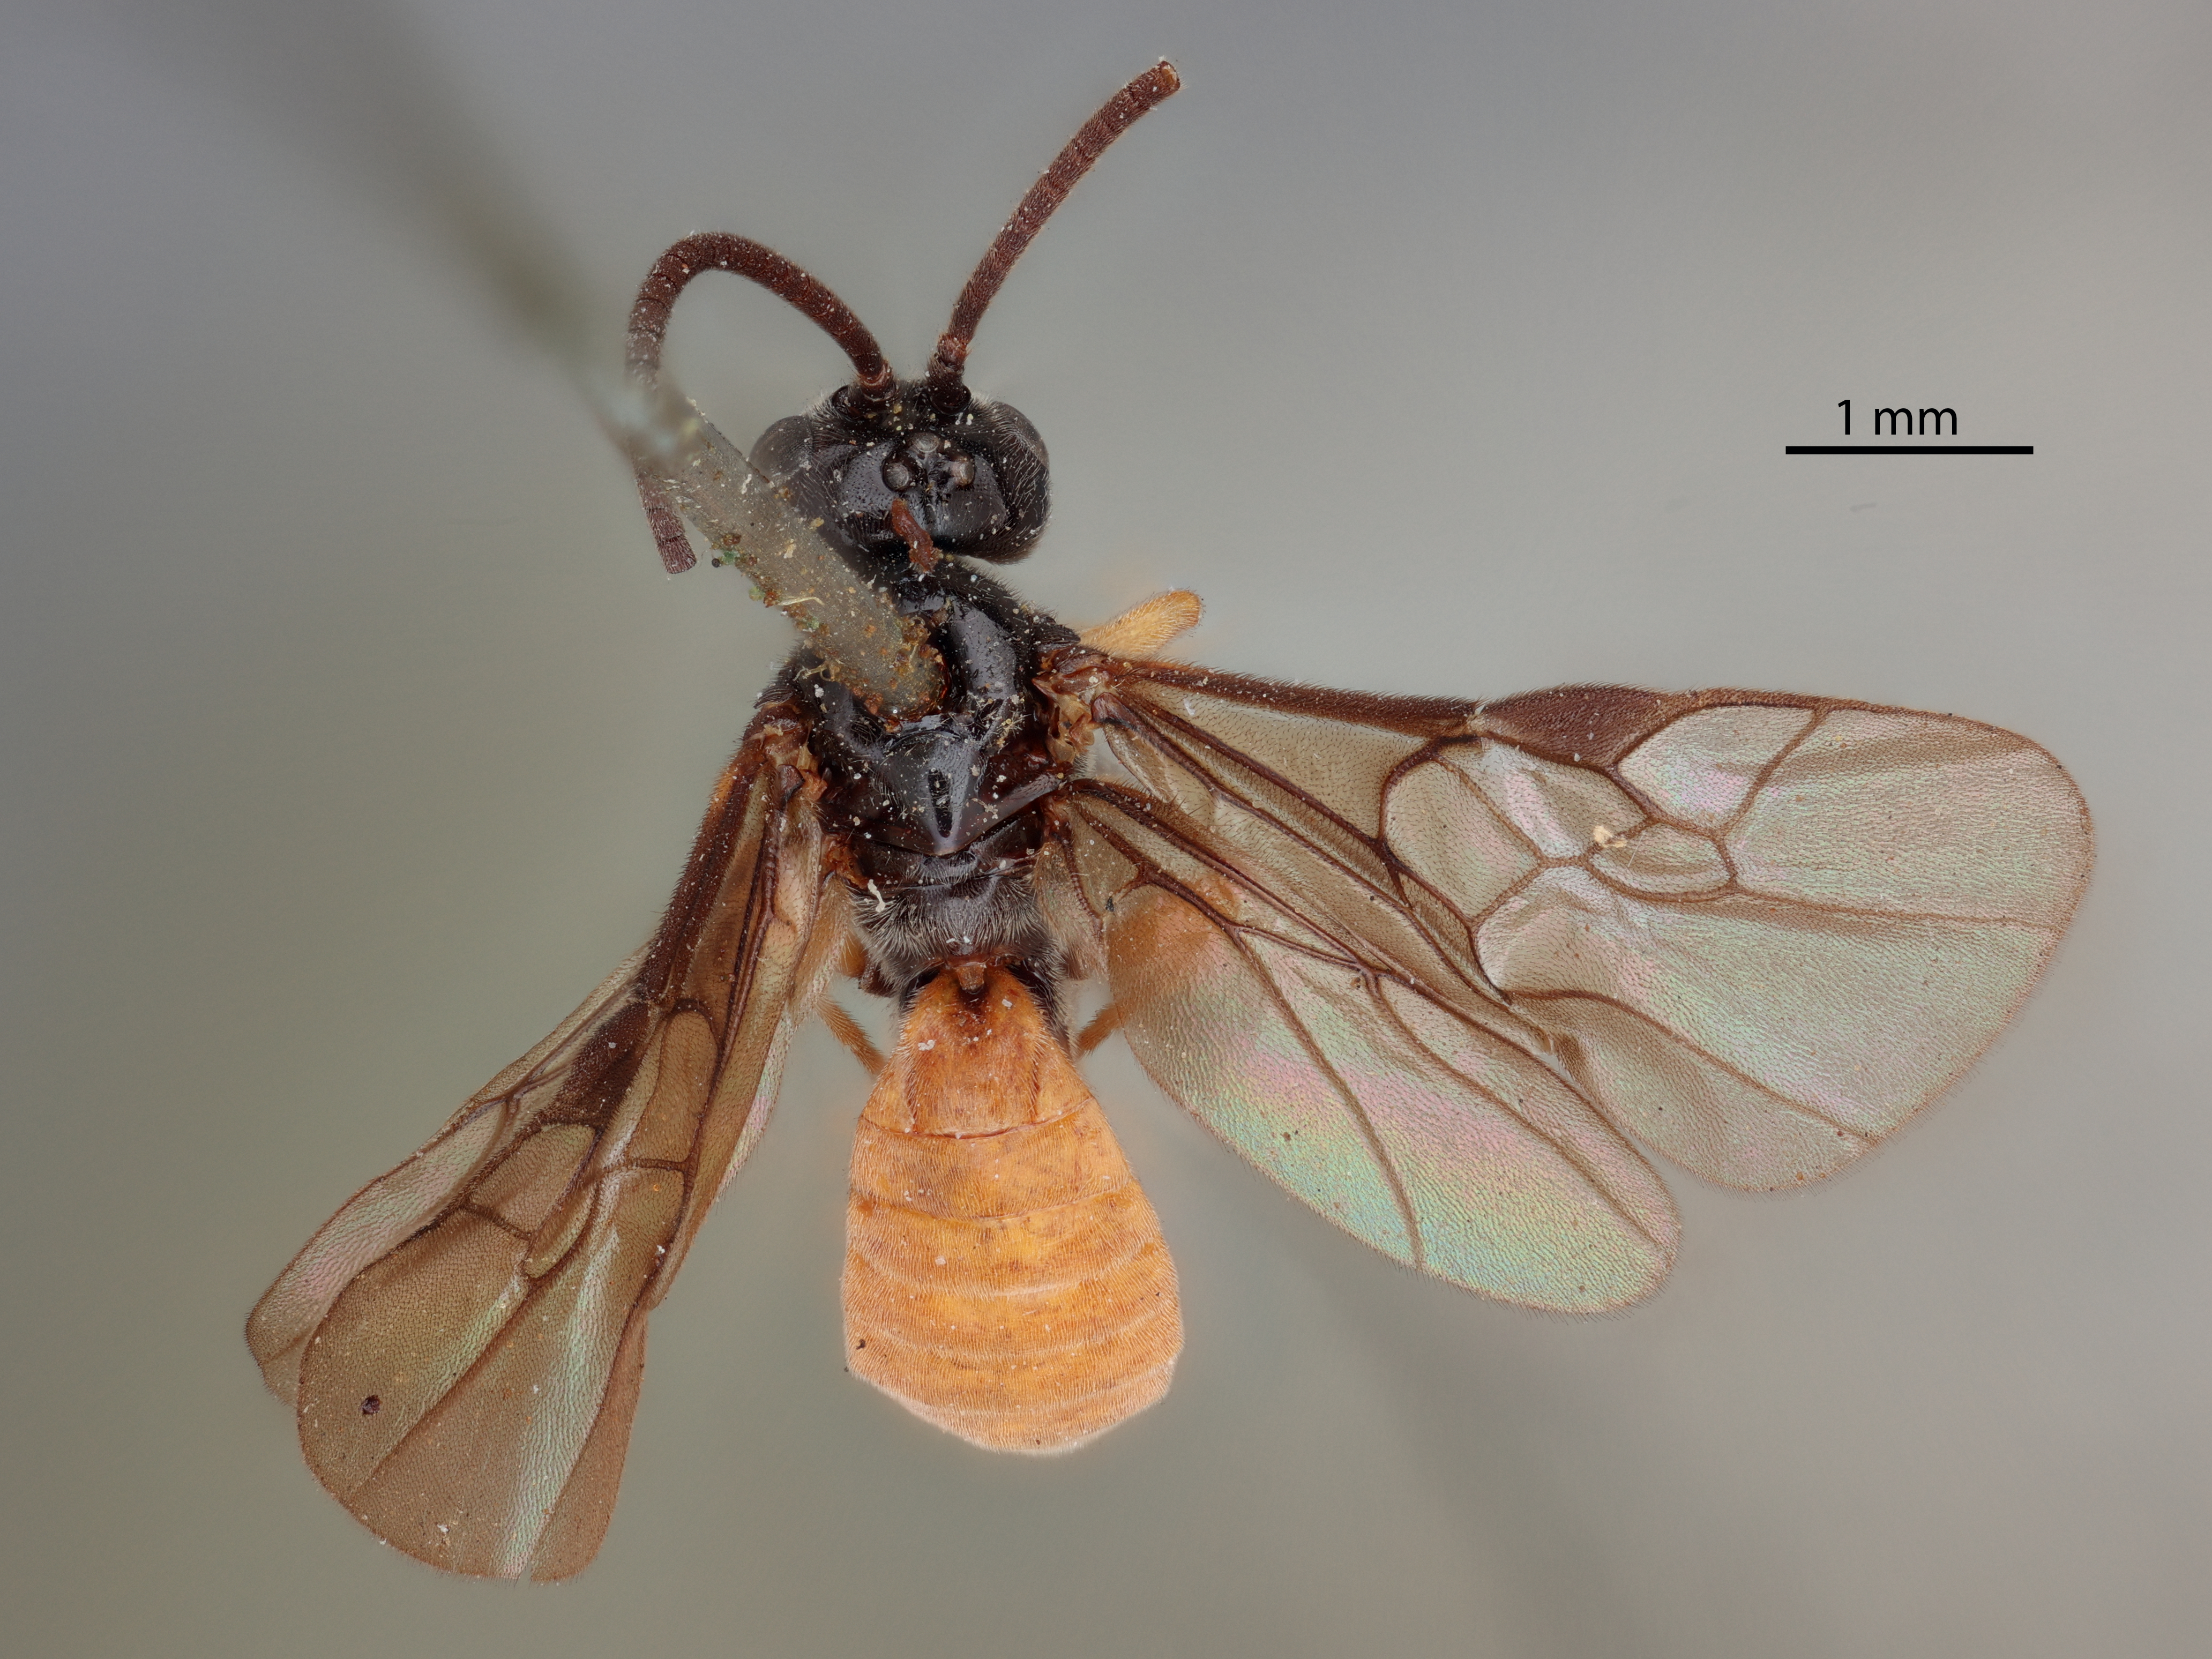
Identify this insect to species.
Ichneutes abdominalis
